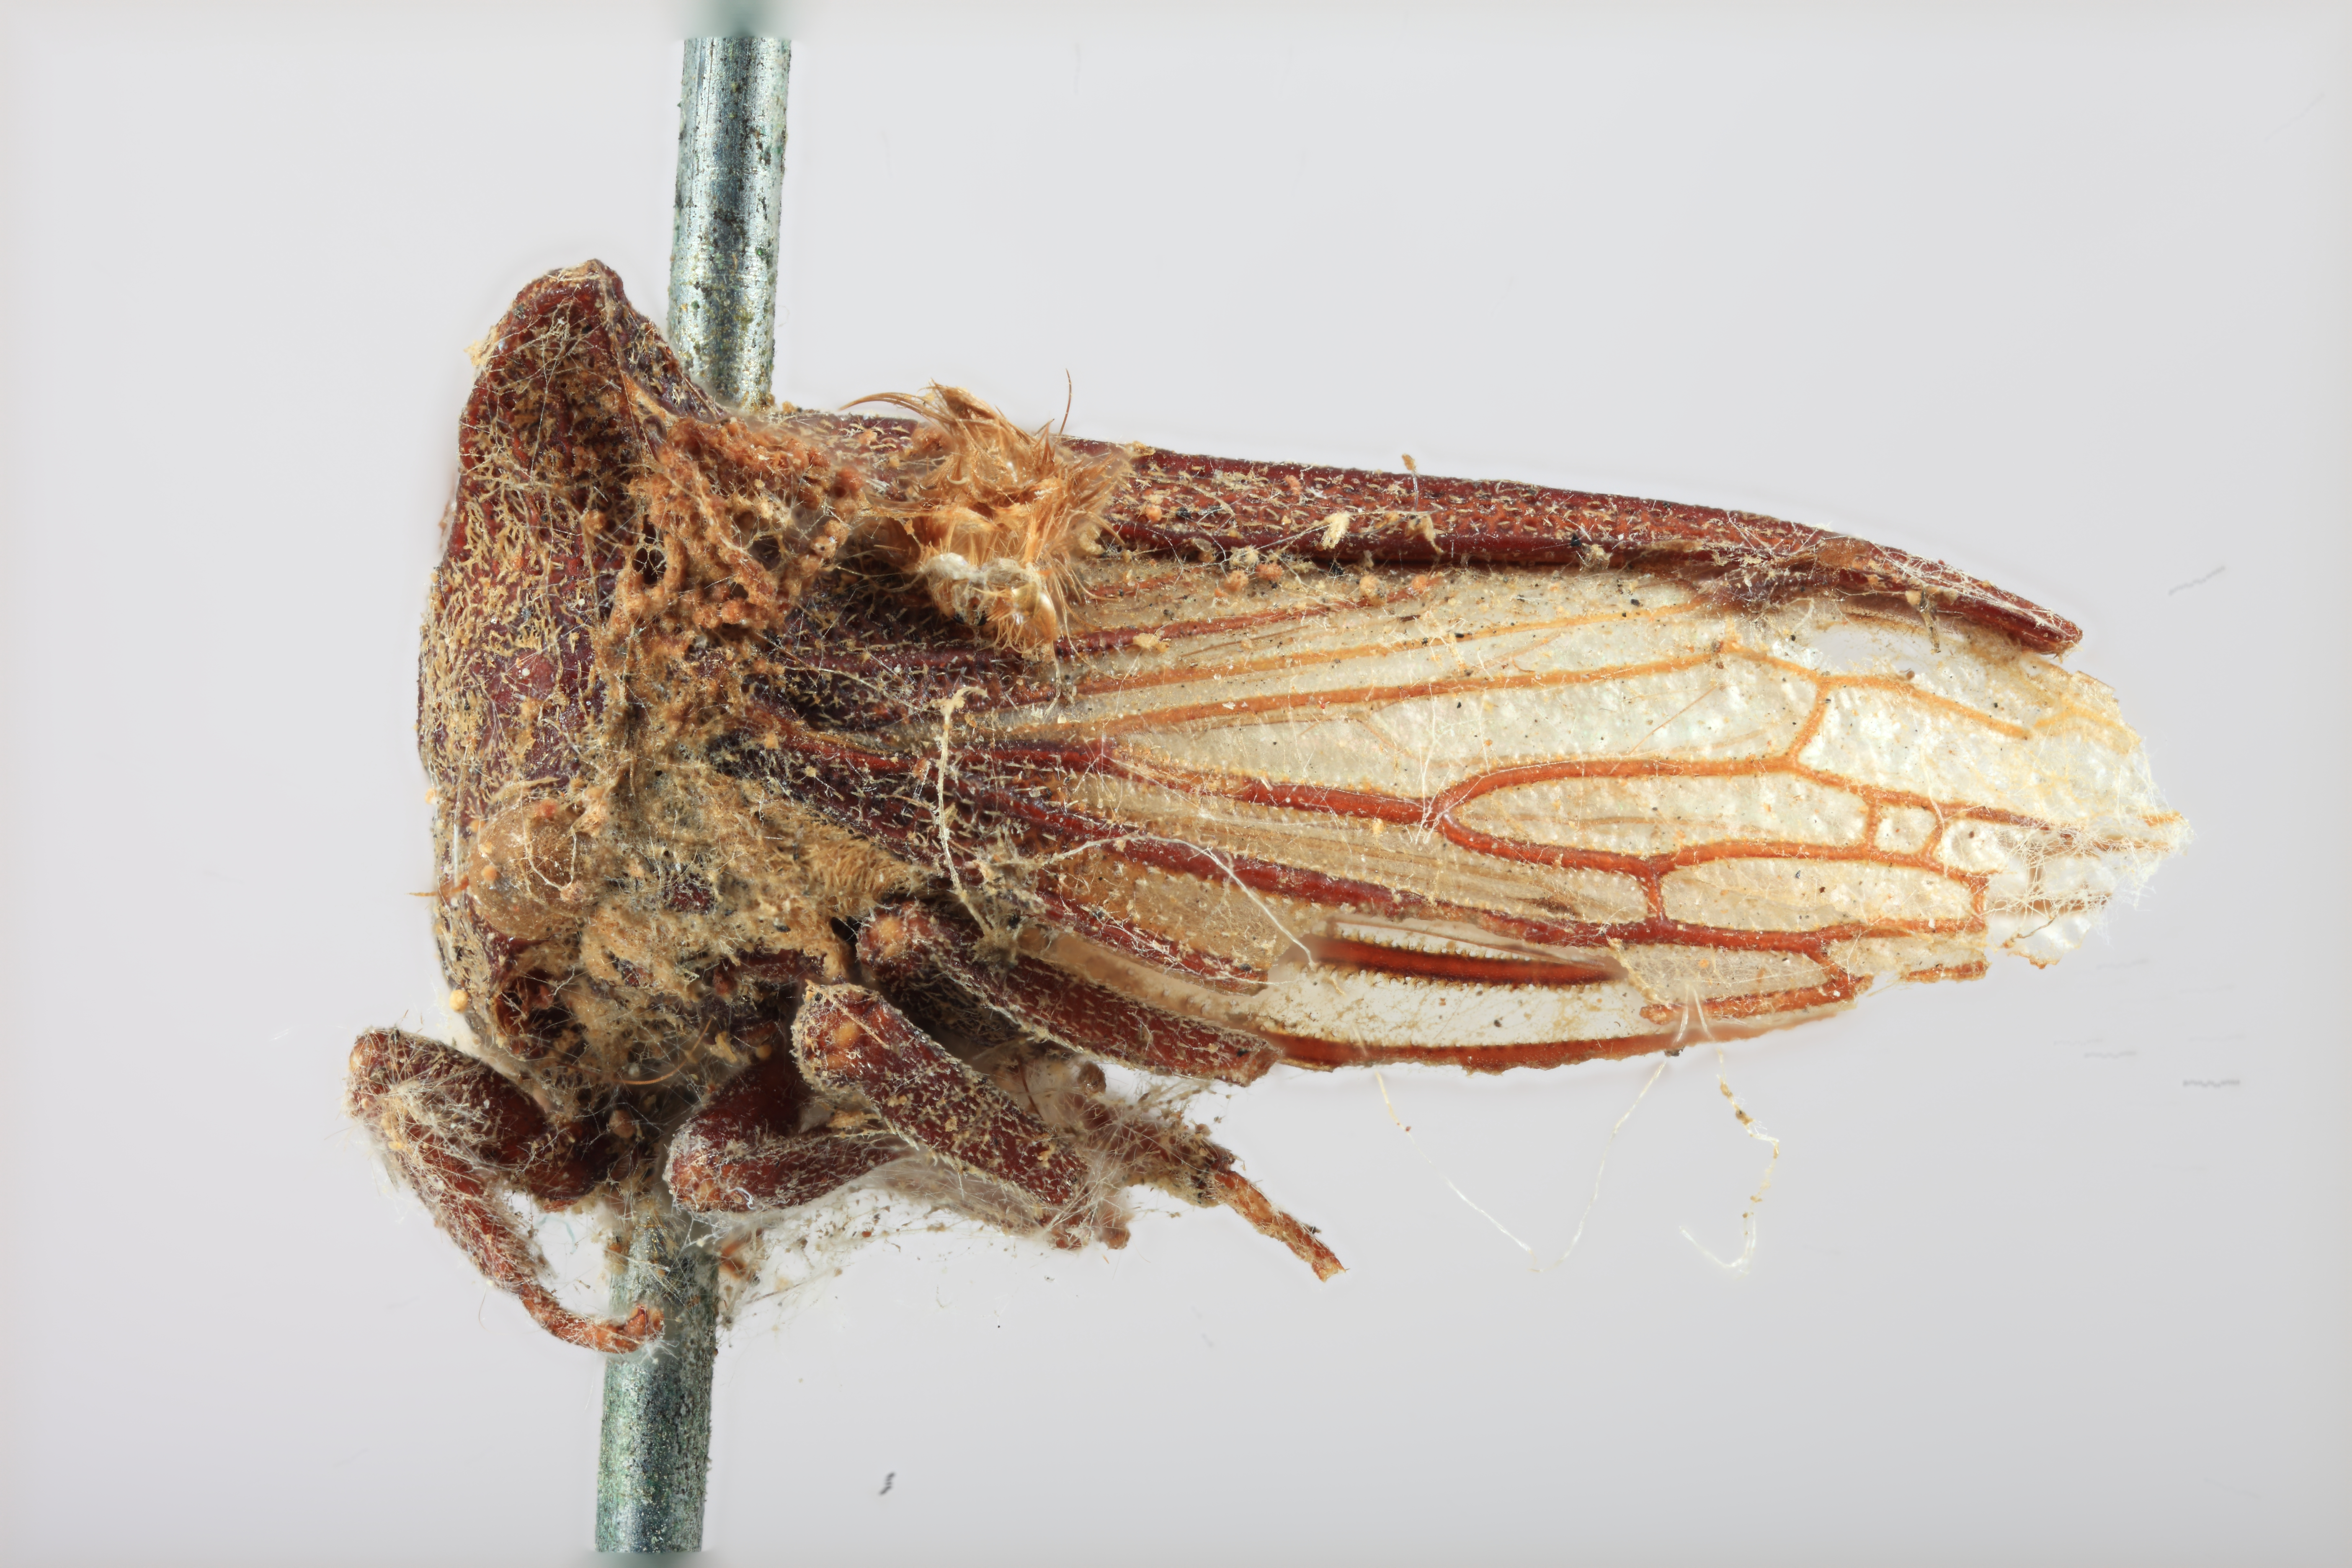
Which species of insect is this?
Sertorius areolatus
